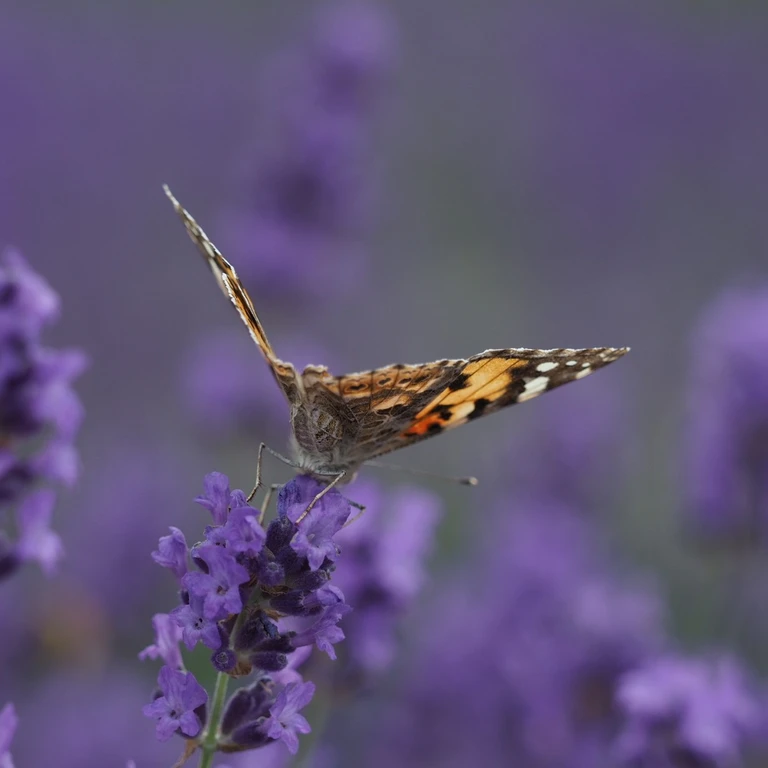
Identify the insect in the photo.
Vanessa cardui
